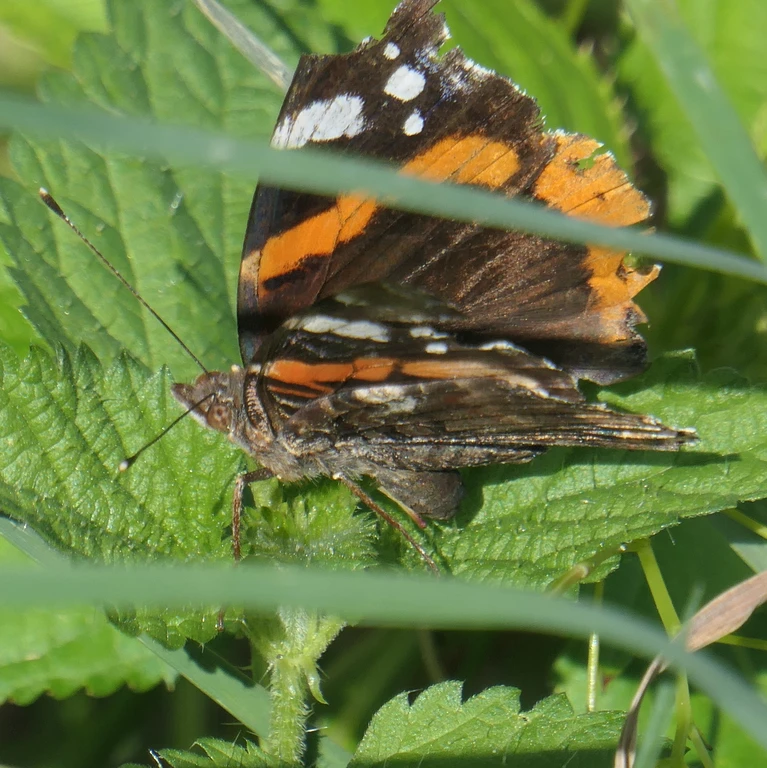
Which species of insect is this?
Vanessa atalanta
